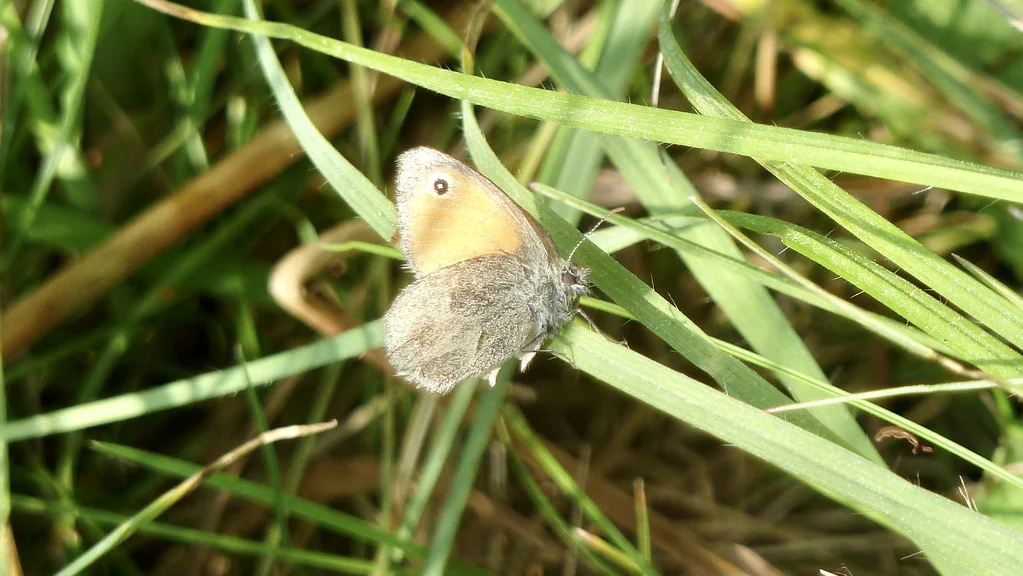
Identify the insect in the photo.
Coenonympha pamphilus
